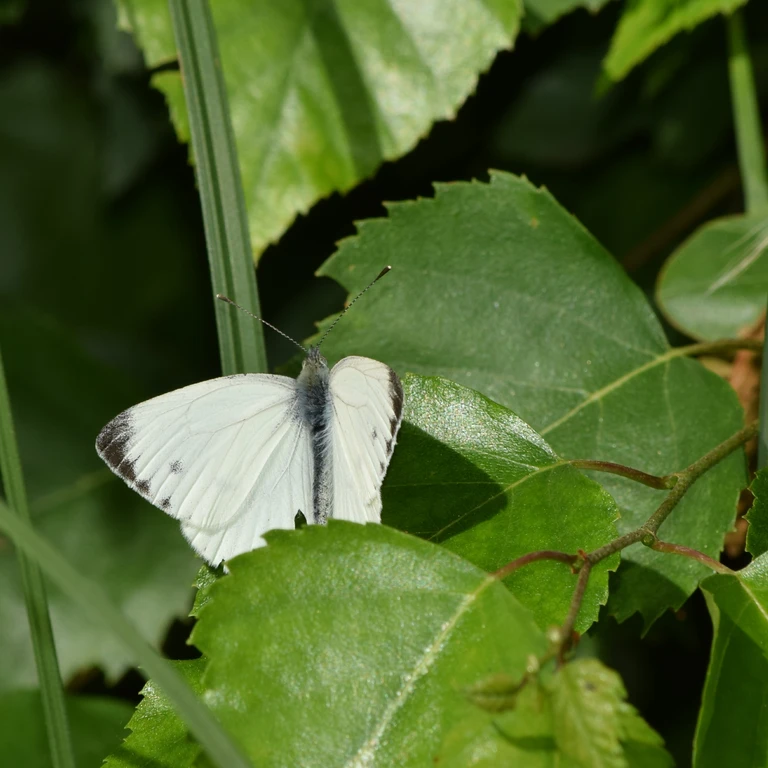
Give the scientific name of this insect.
Pieris napi
